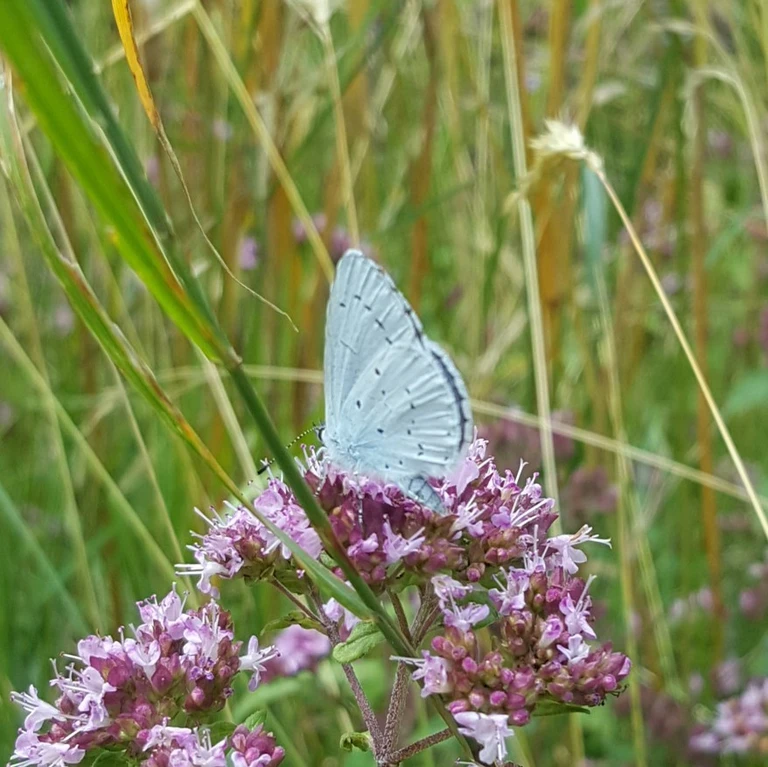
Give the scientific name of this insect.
Celastrina argiolus
